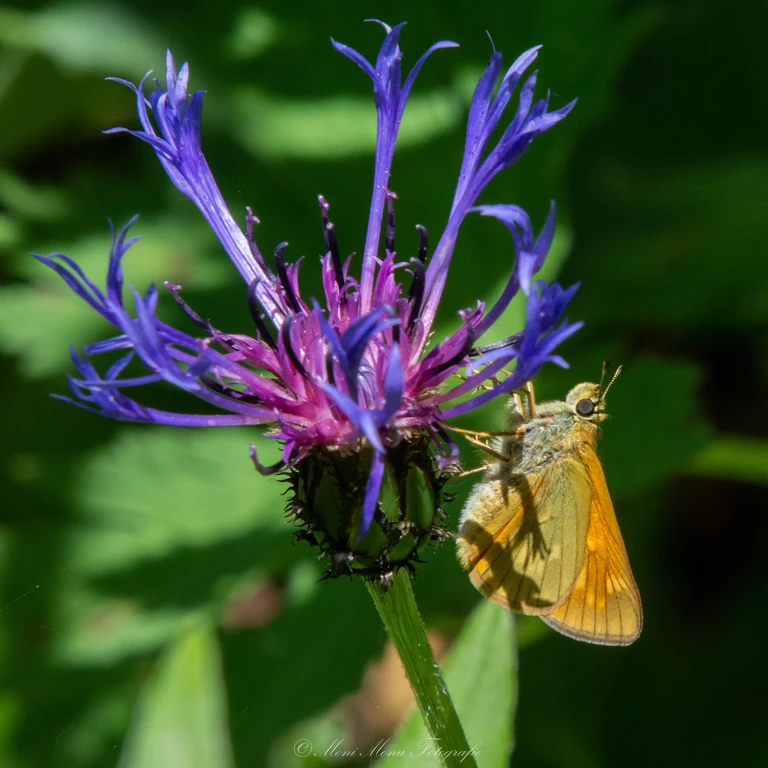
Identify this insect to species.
Ochlodes sylvanus (also Ochlodes venata)
